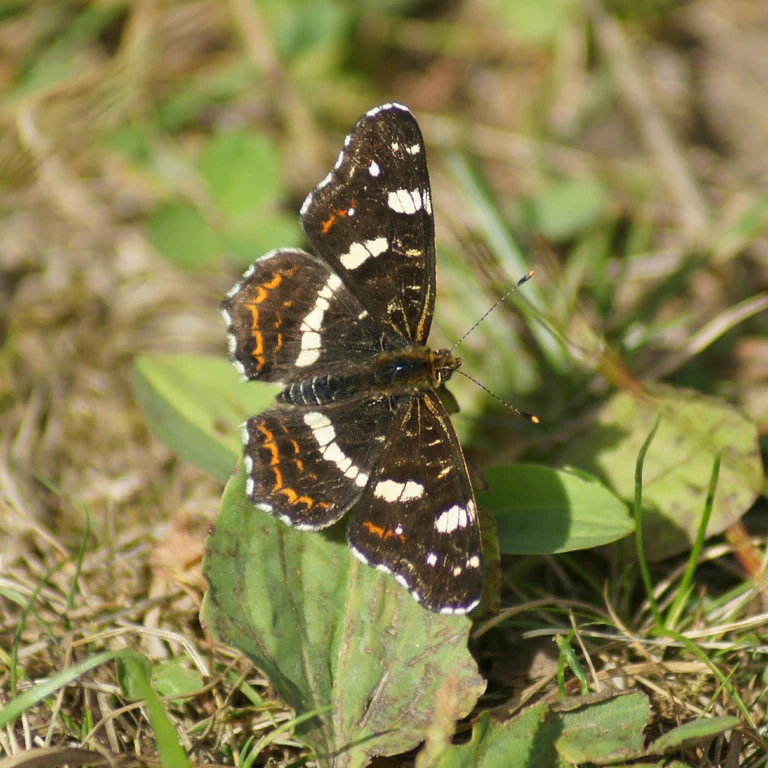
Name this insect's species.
Araschnia levana
